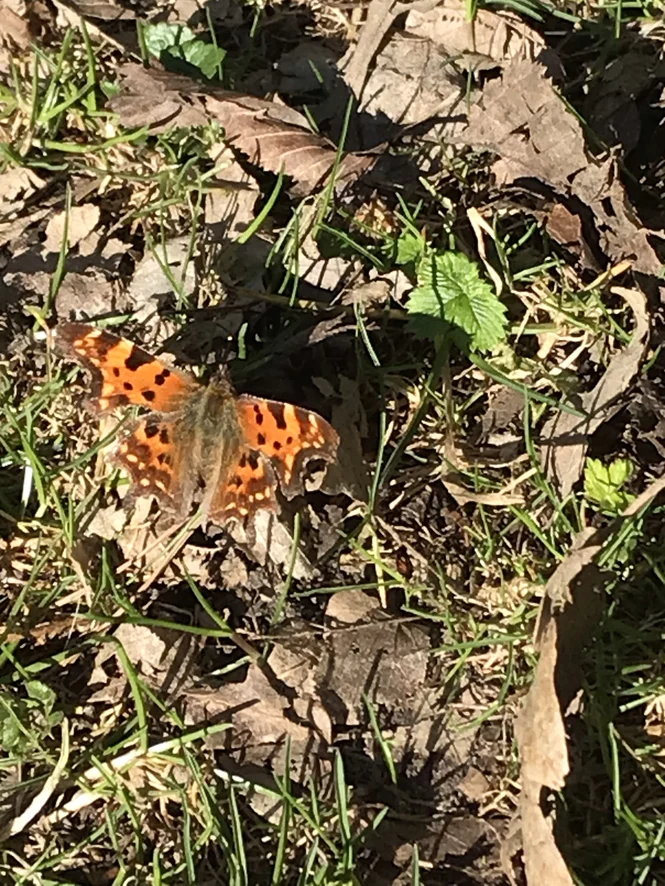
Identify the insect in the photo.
Polygonia c-album
